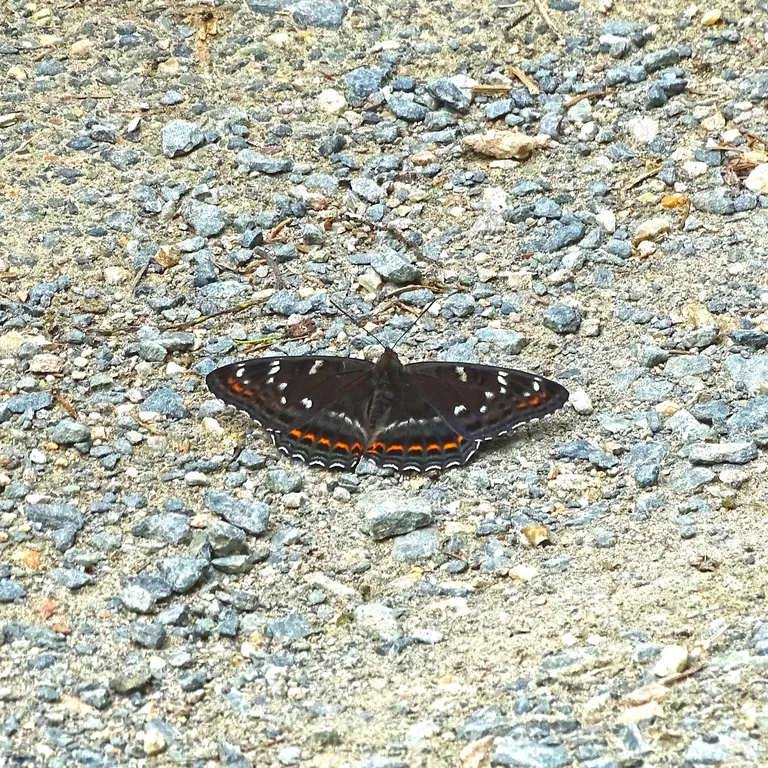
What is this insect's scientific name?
Limenitis populi
